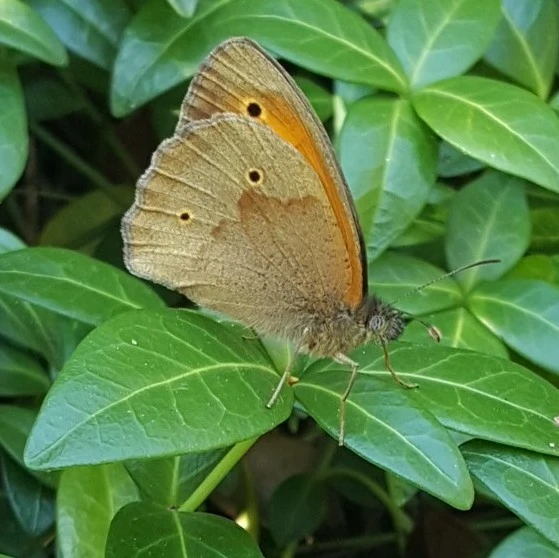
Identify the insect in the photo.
Maniola jurtina
